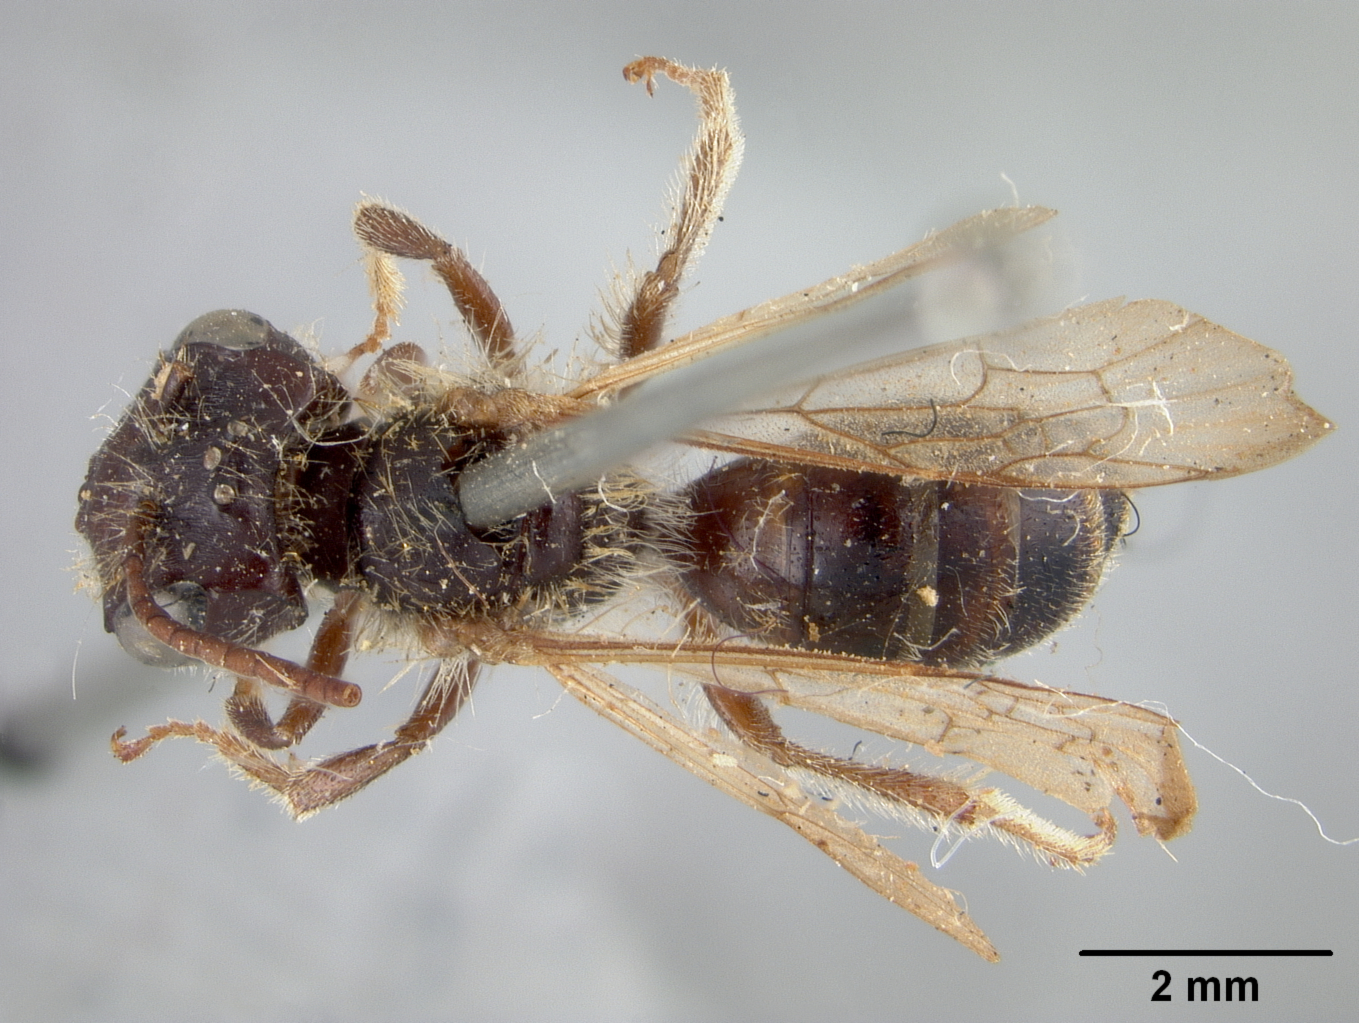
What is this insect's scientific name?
Andrena platyparia
